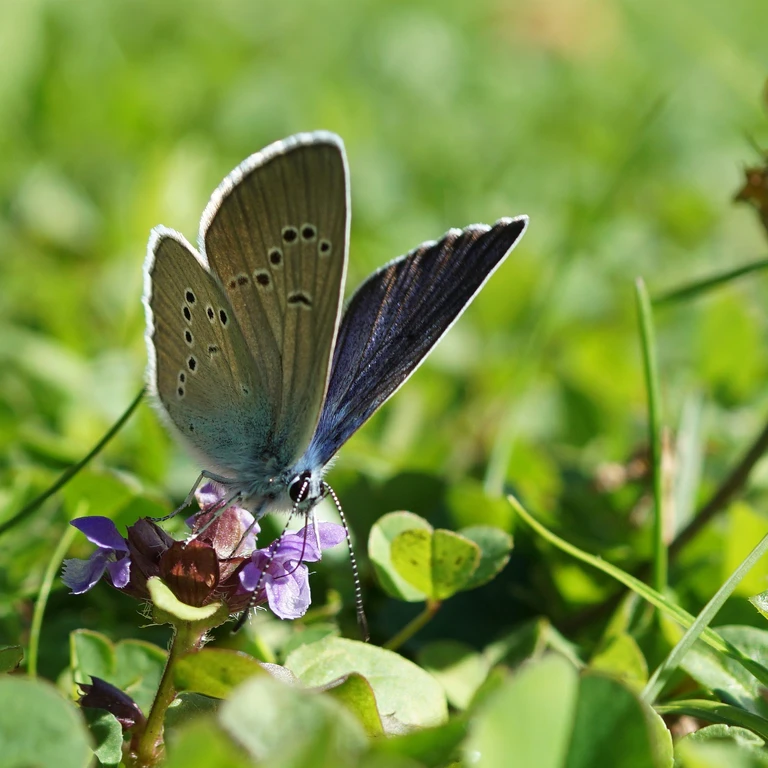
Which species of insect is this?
Cyaniris semiargus
